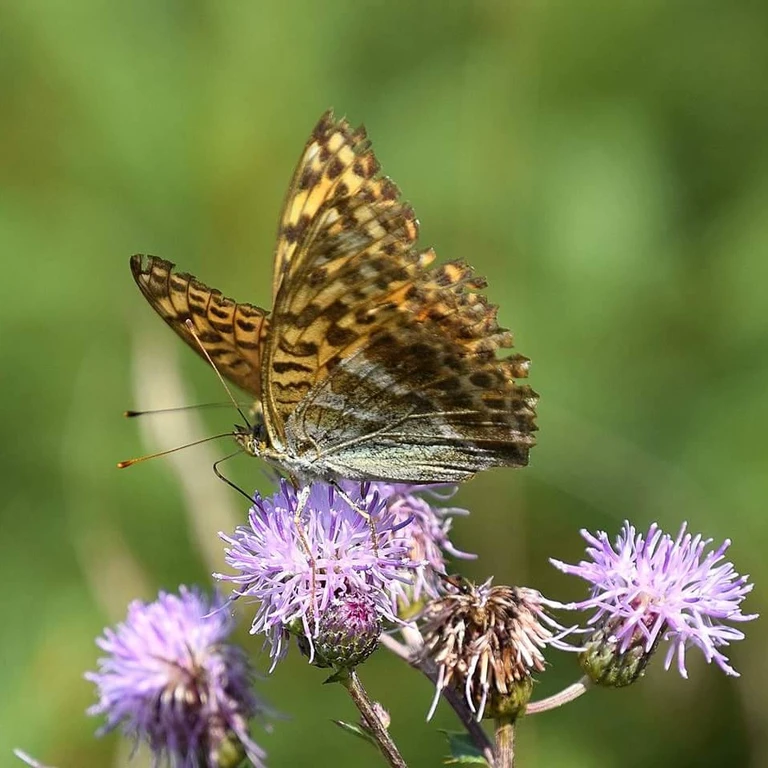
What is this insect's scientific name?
Argynnis paphia
